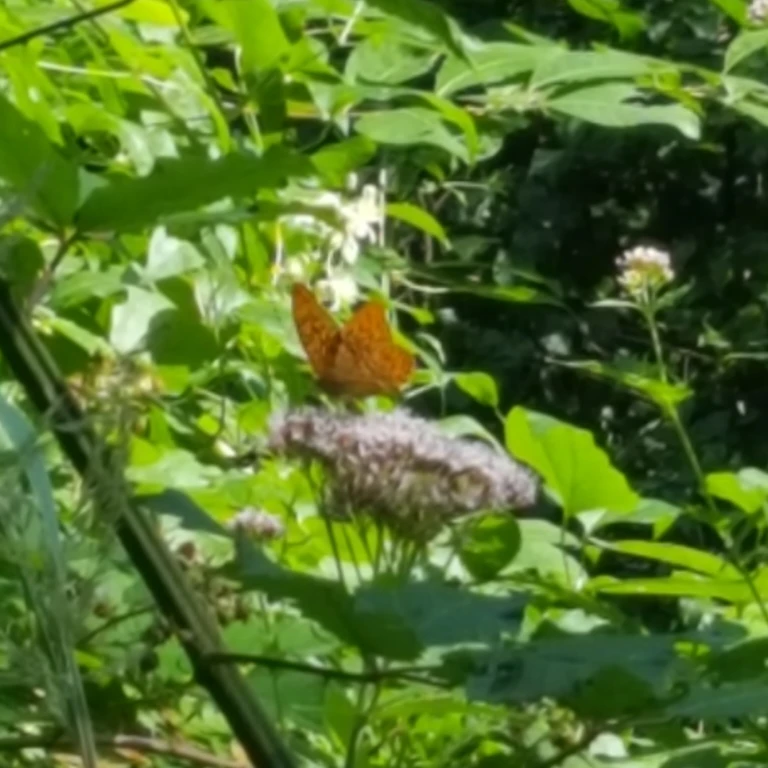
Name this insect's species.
Argynnis paphia
